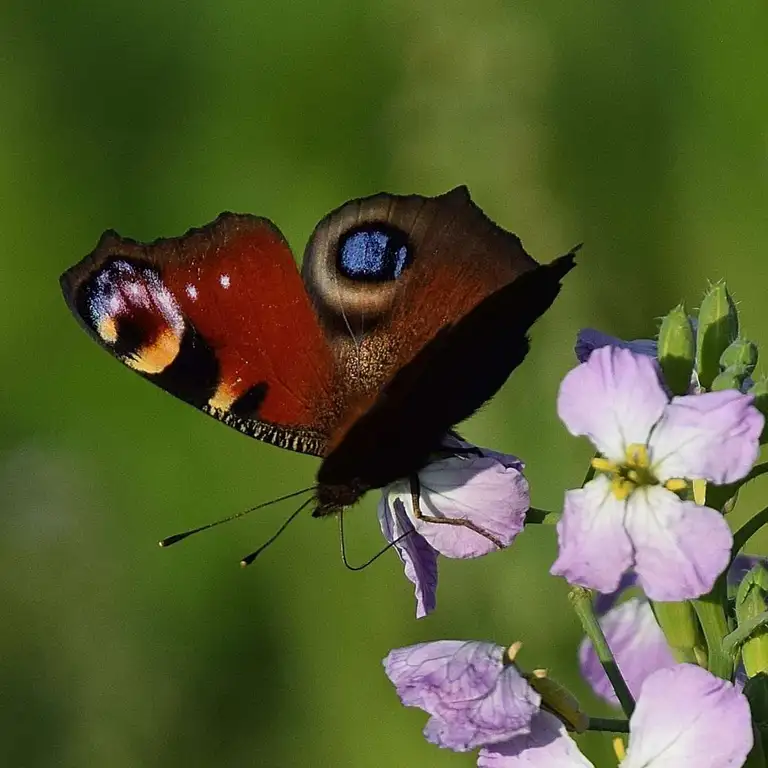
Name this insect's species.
Aglais io
